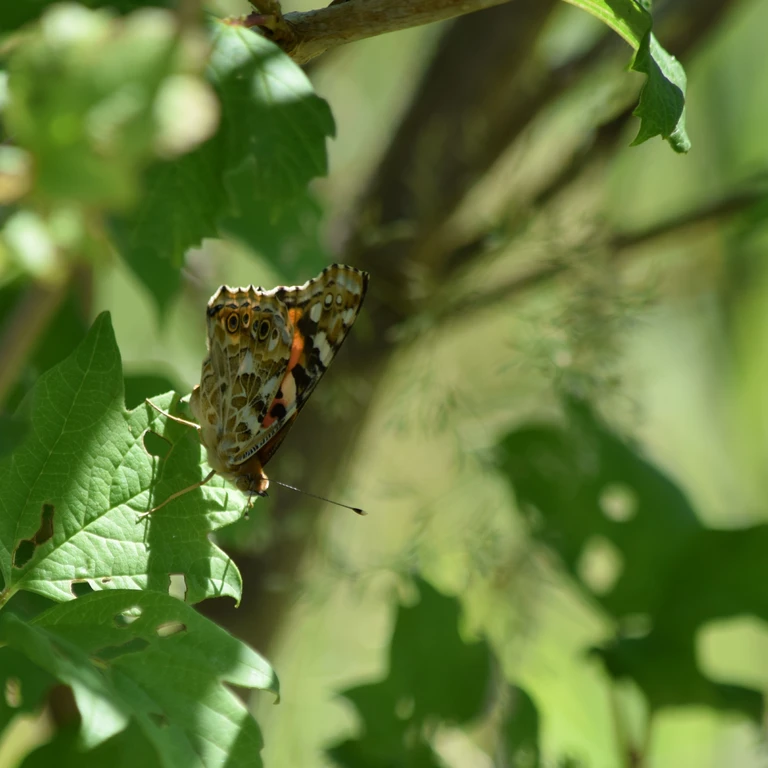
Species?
Vanessa cardui
